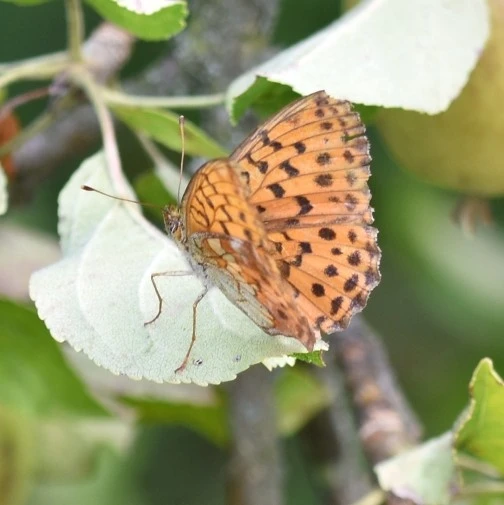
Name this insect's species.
Brenthis daphne
